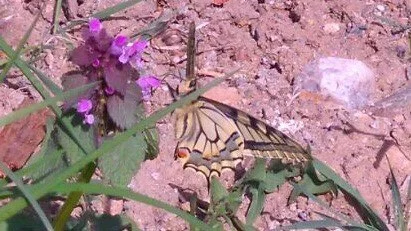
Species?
Papilio machaon
